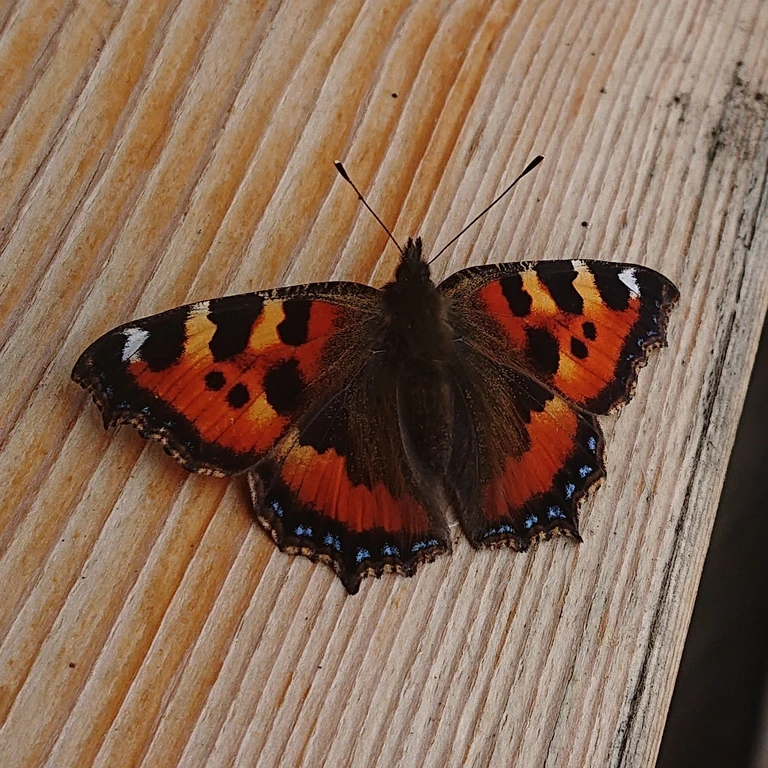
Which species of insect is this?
Aglais urticae
